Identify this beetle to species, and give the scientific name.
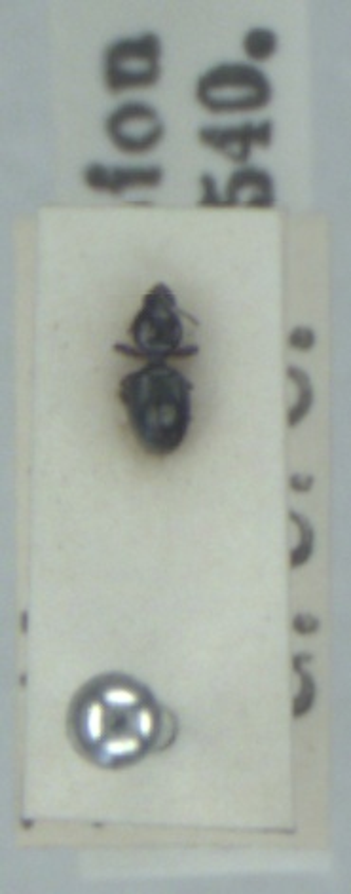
Dyschirius globosus
